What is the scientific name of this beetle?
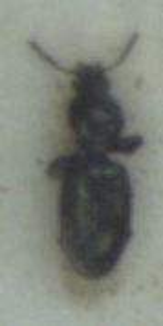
Dyschirius aeneus
